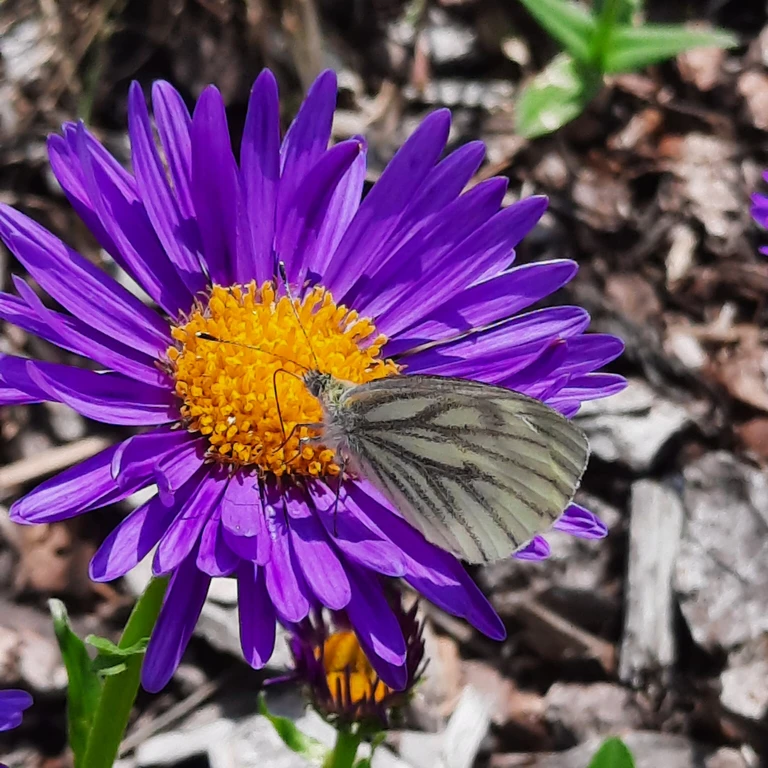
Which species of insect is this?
Pieris napi
